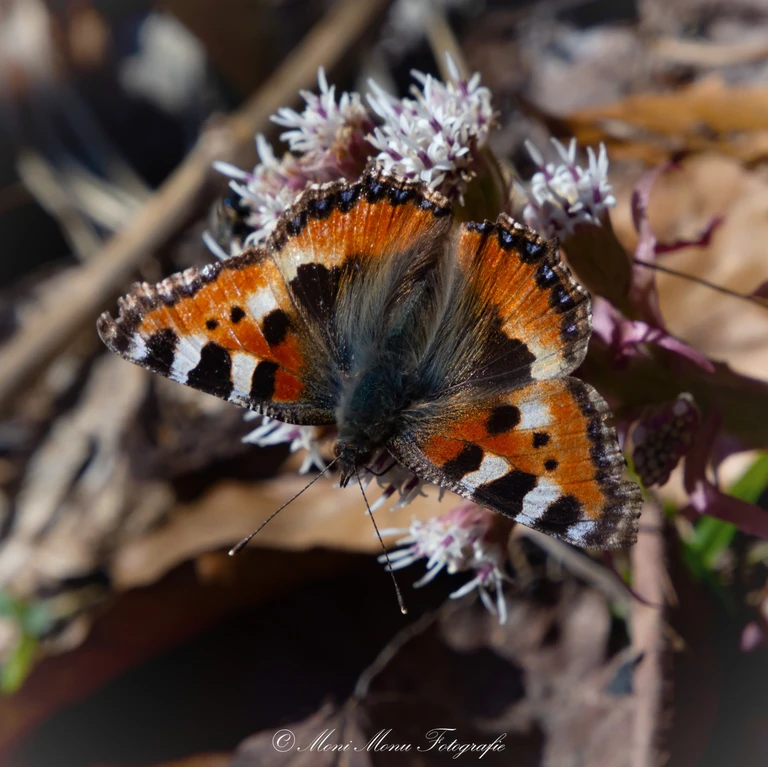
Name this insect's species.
Aglais urticae
